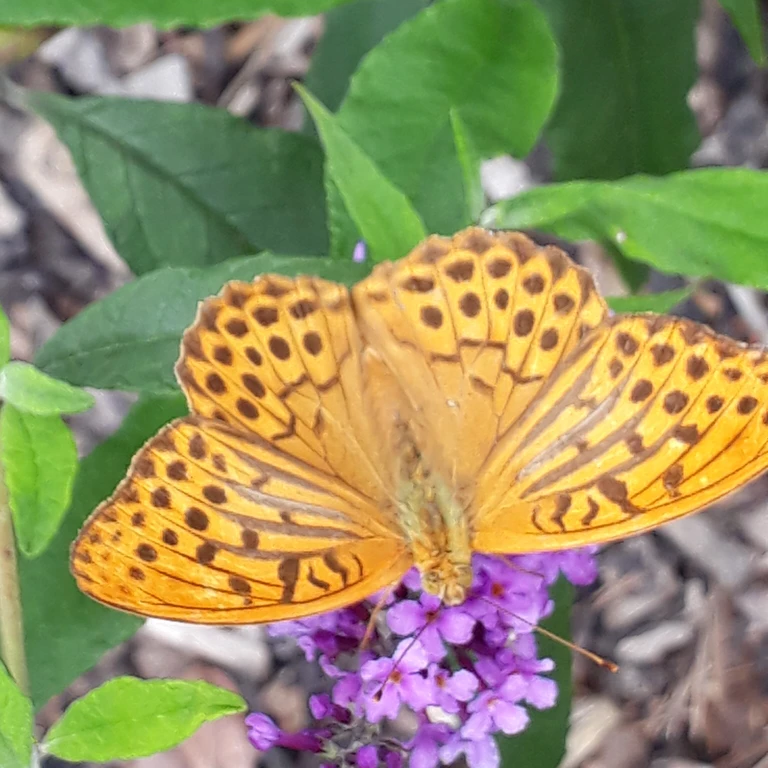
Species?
Argynnis paphia
